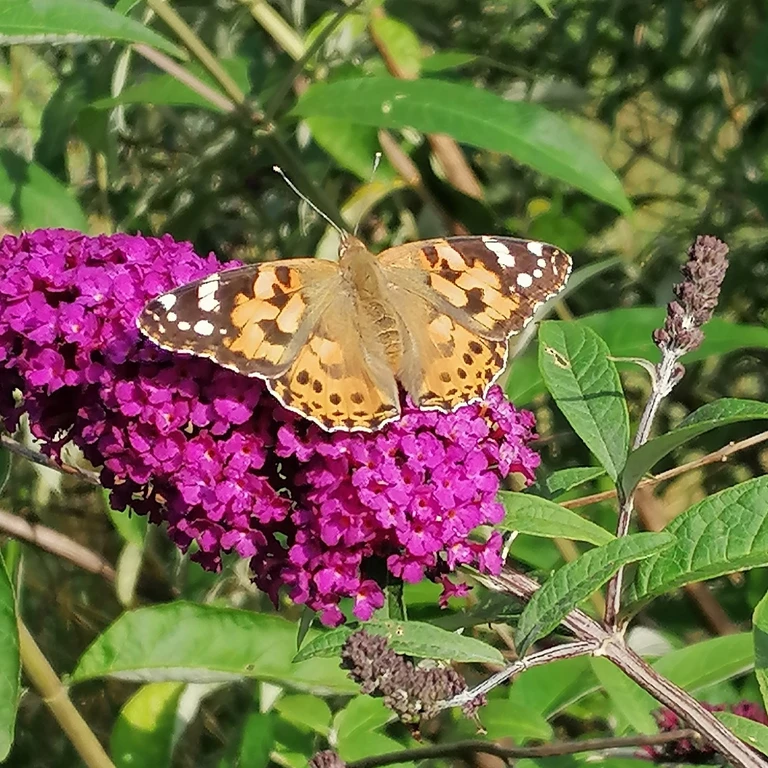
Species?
Vanessa cardui
